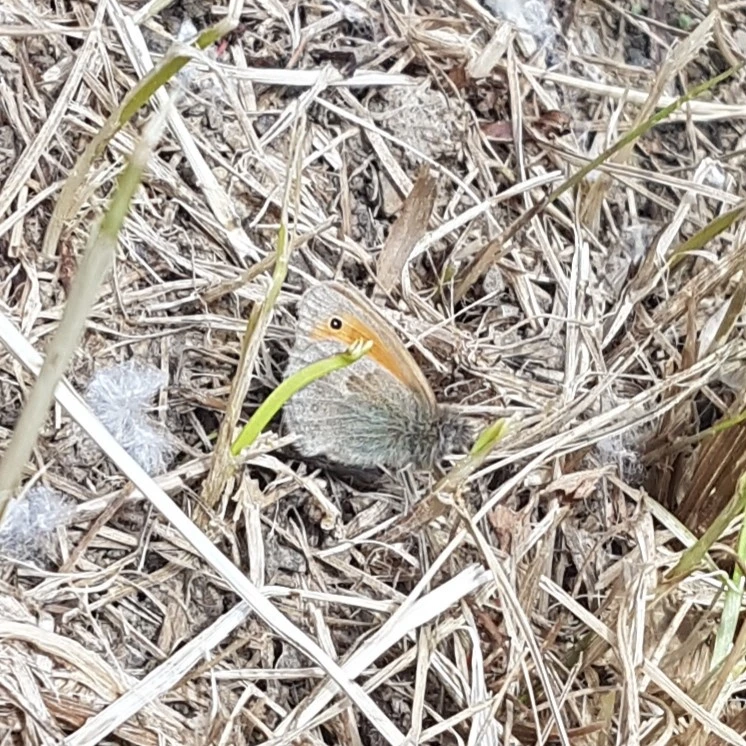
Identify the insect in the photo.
Coenonympha pamphilus
